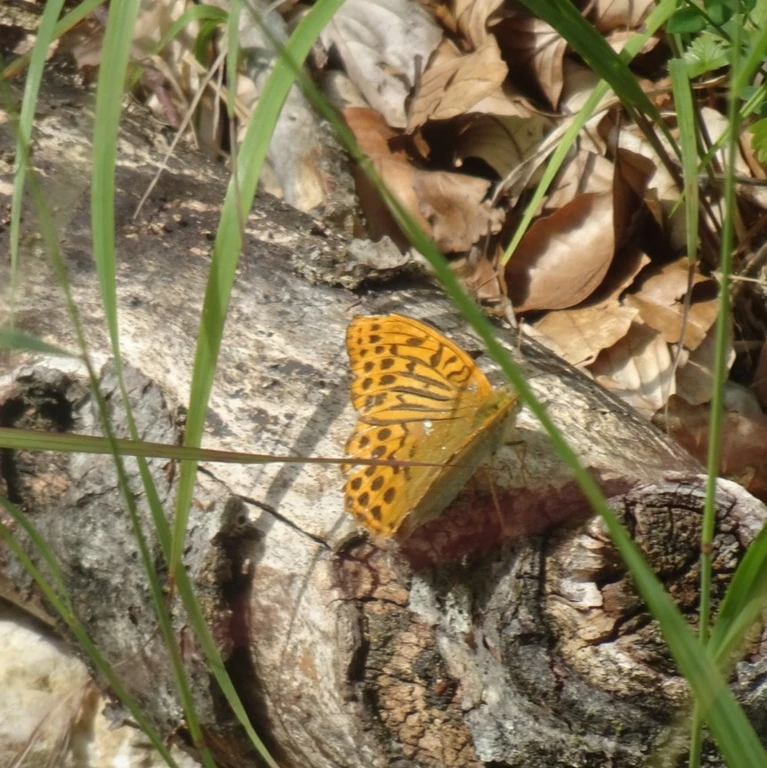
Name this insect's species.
Argynnis paphia
